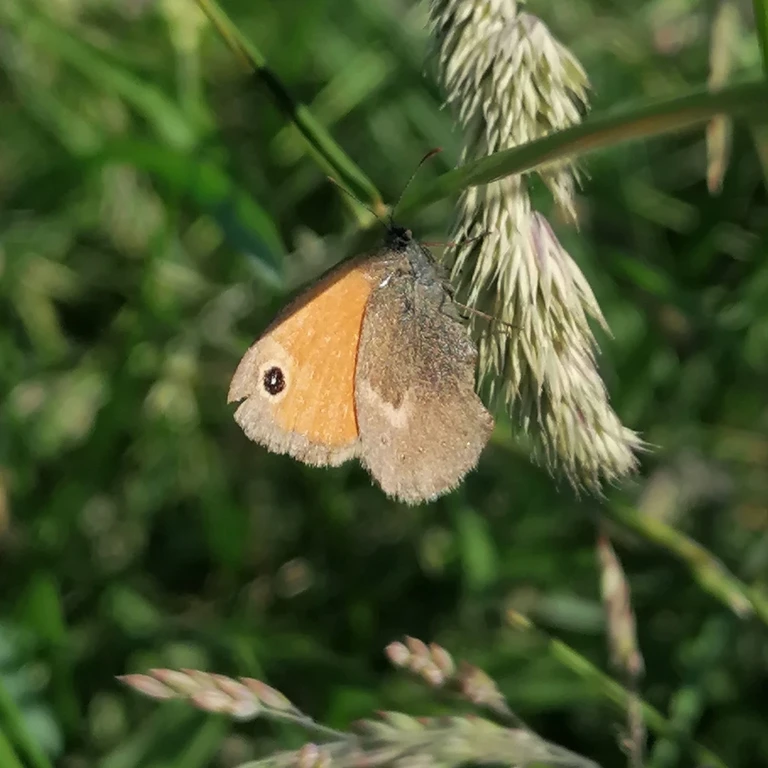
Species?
Coenonympha pamphilus
